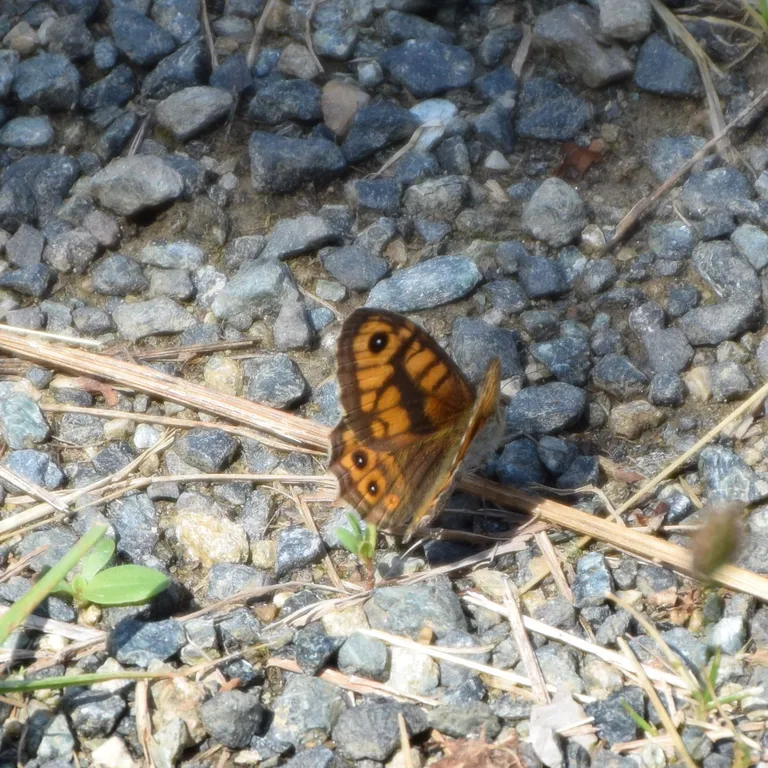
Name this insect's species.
Lasiommata megera (also Pararge megera)
